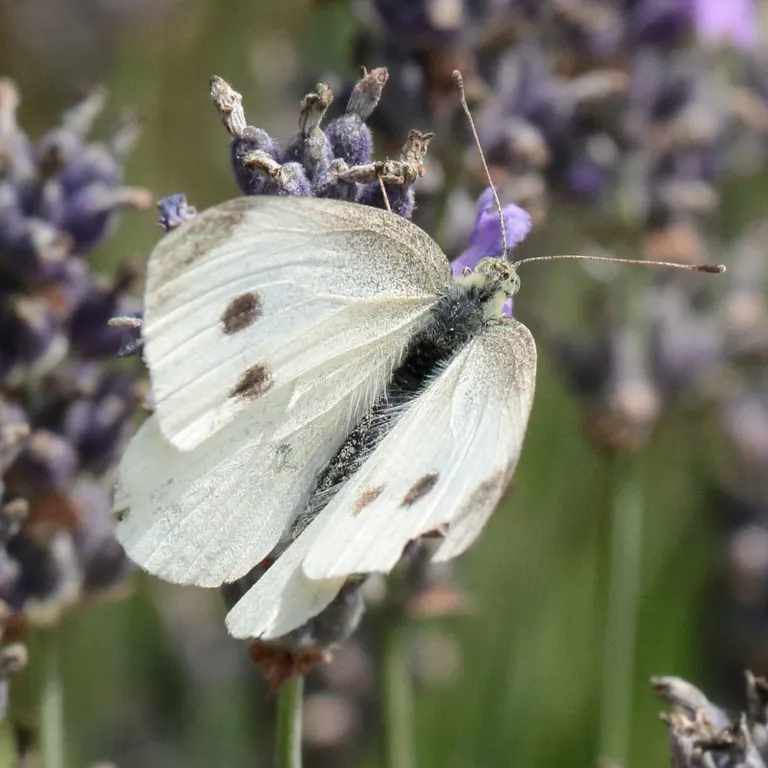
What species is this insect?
Pieris rapae
